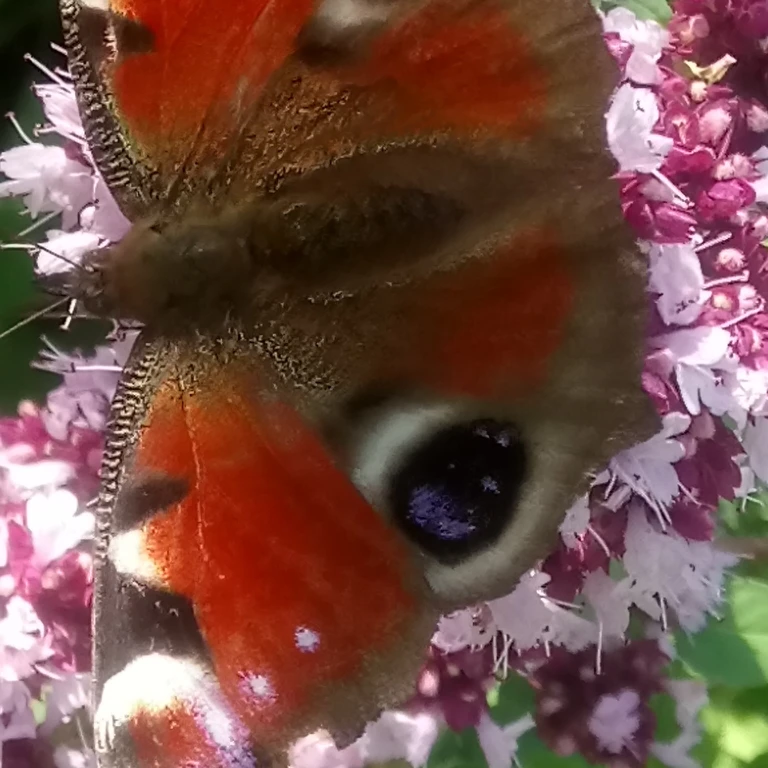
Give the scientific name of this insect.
Aglais io
